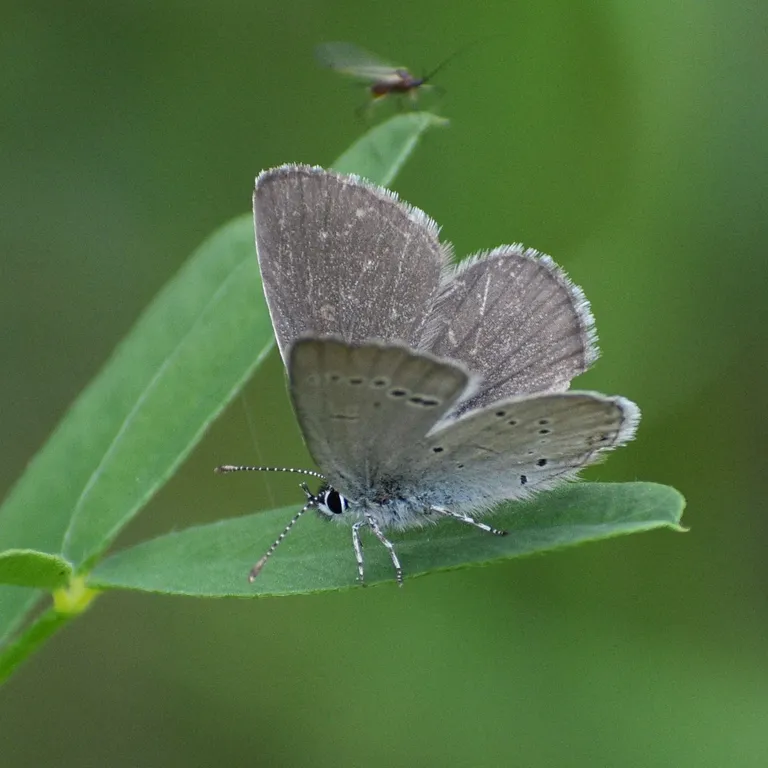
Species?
Cupido minimus
